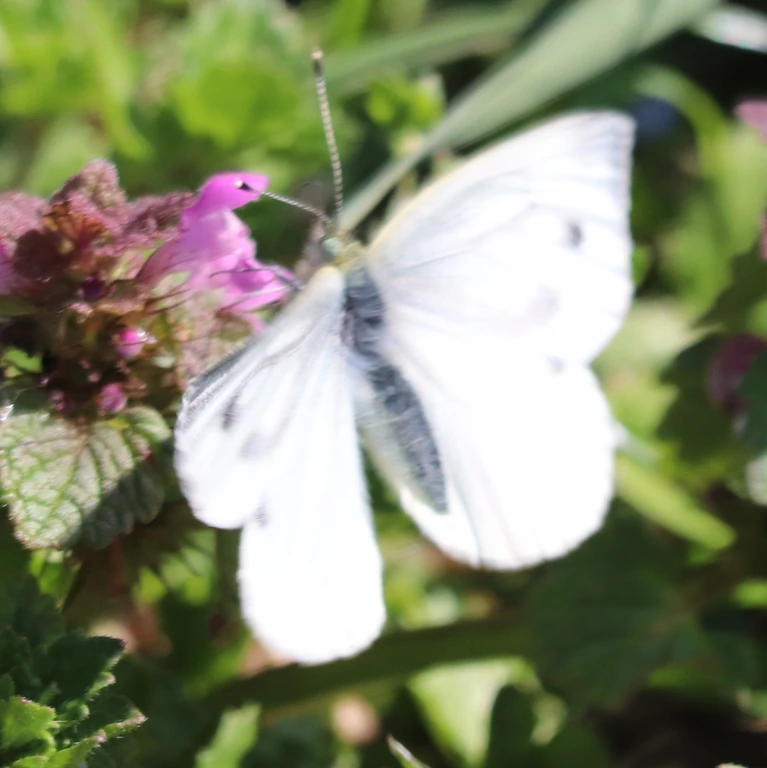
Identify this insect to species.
Pieris napi
